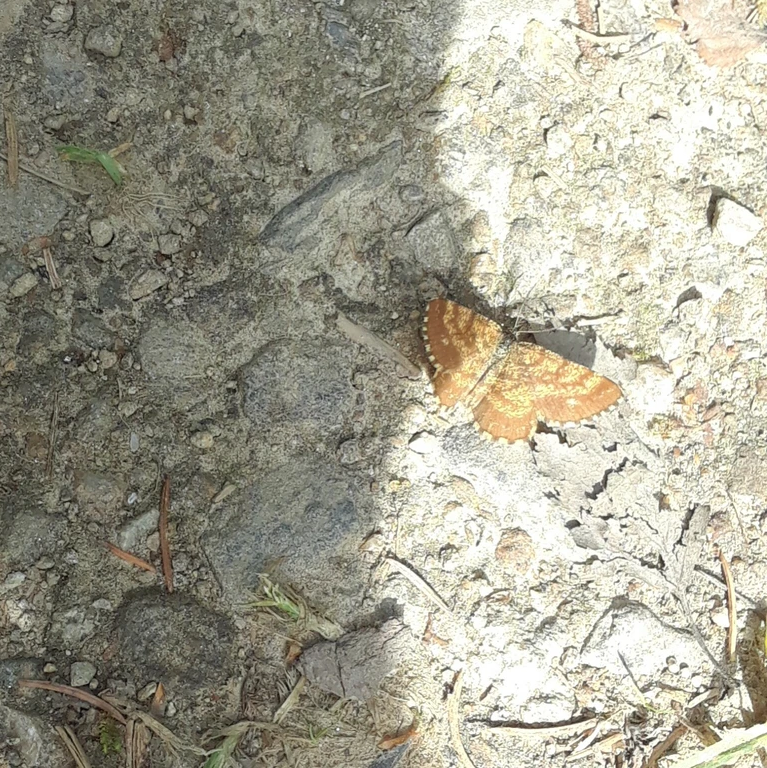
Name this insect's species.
Ematurga atomaria
